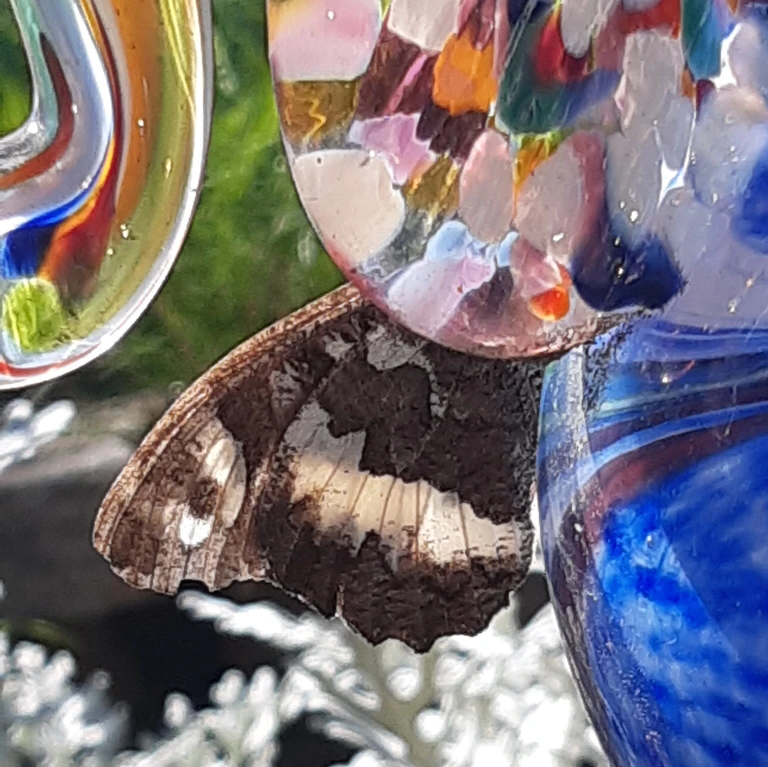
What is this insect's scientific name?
Brintesia circe
